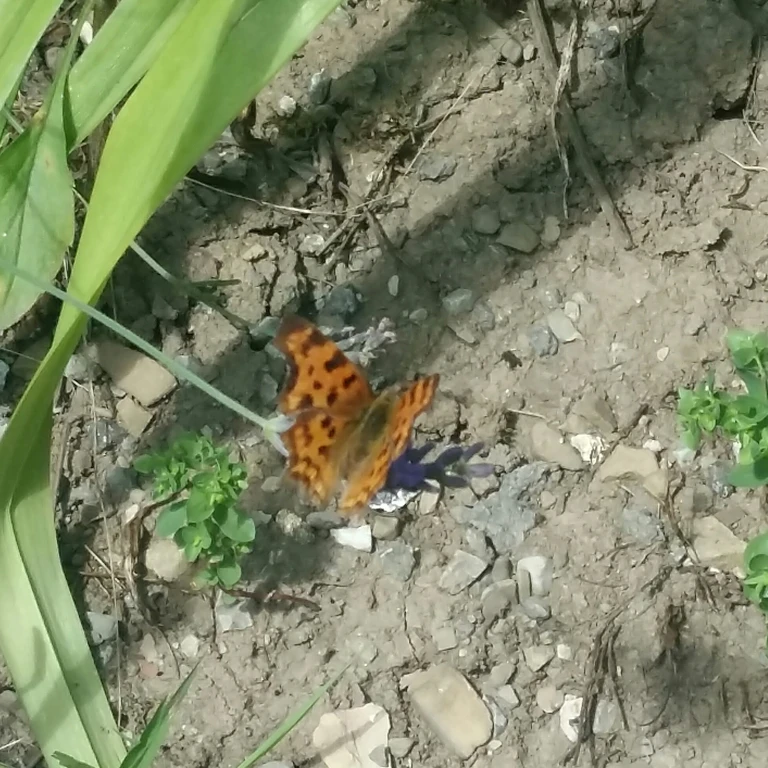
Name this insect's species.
Polygonia c-album
